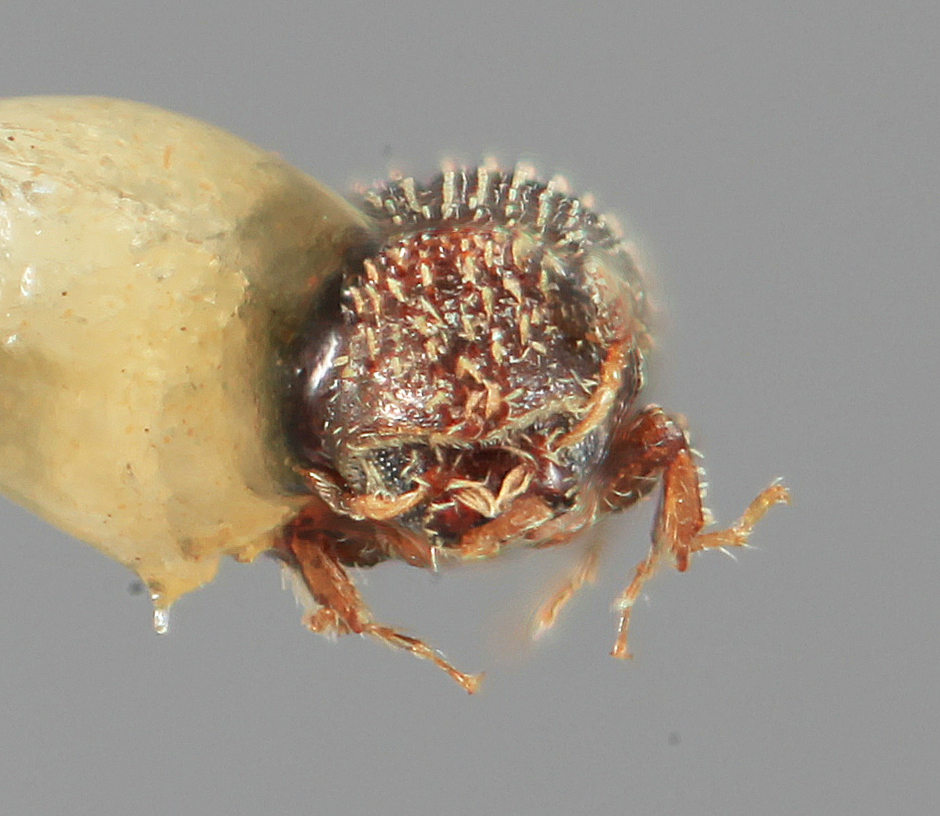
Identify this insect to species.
Pseudothysanoes spinura
